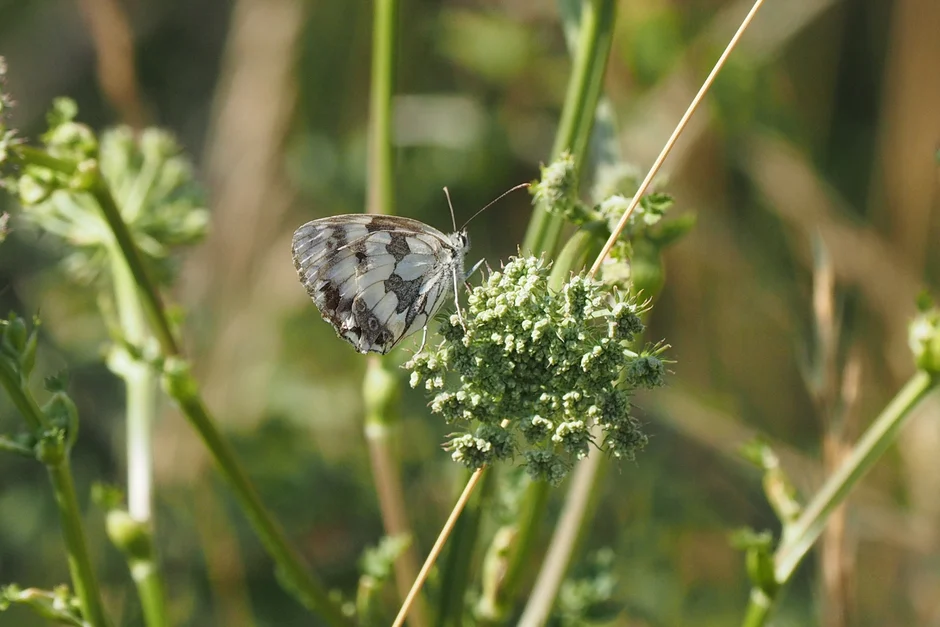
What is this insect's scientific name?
Melanargia galathea
